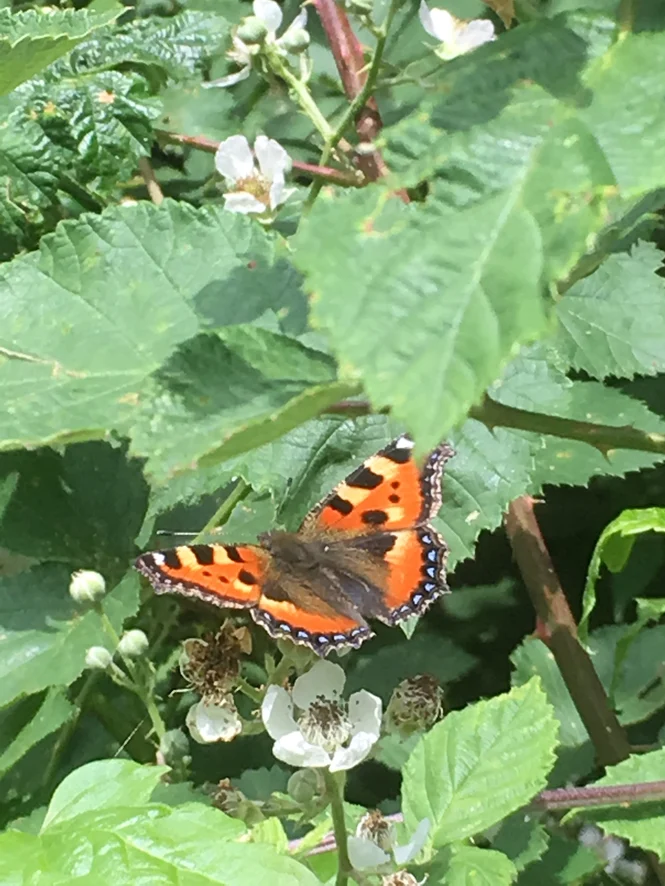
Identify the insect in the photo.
Aglais urticae
